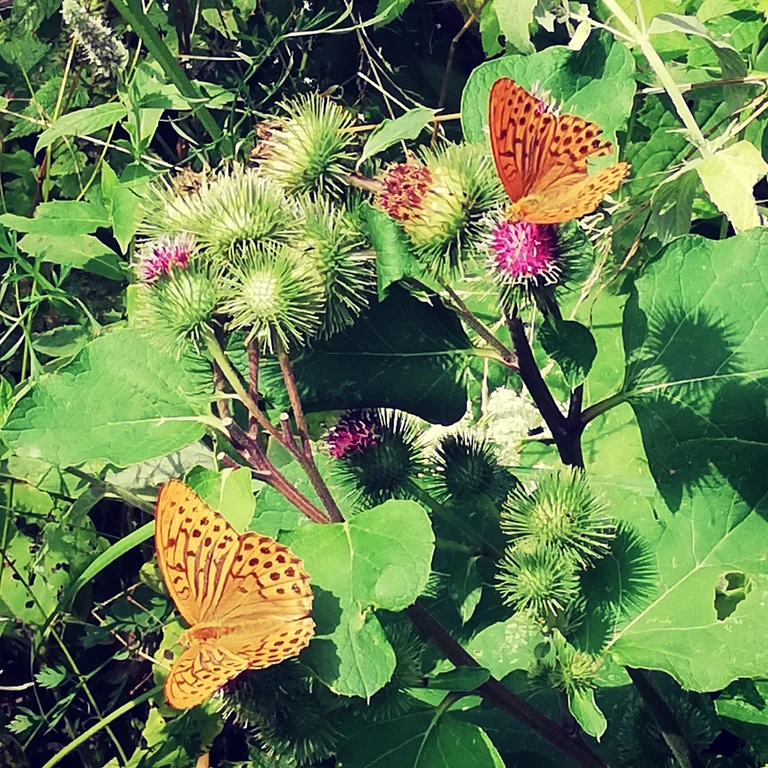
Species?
Argynnis paphia
